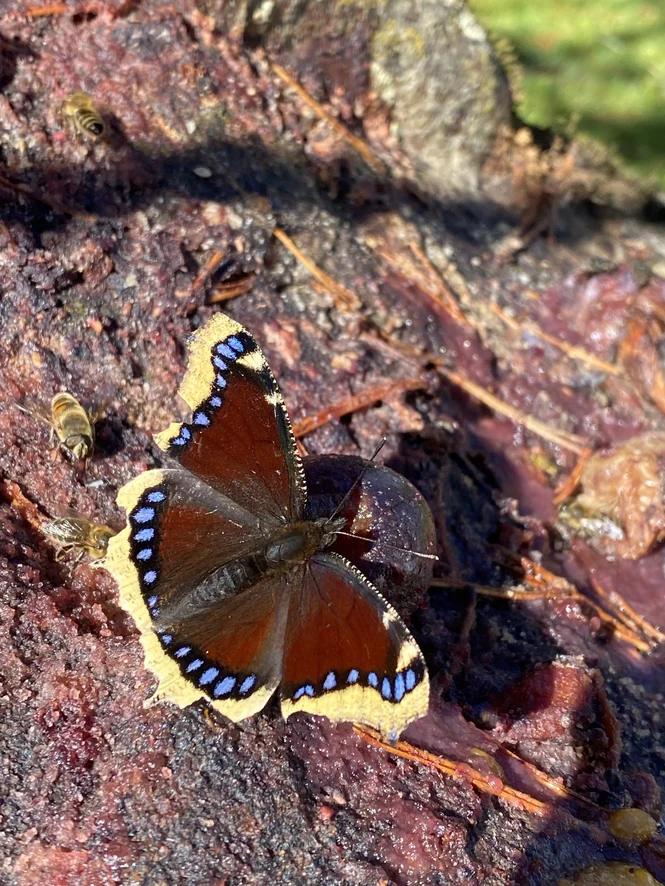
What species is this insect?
Nymphalis antiopa
